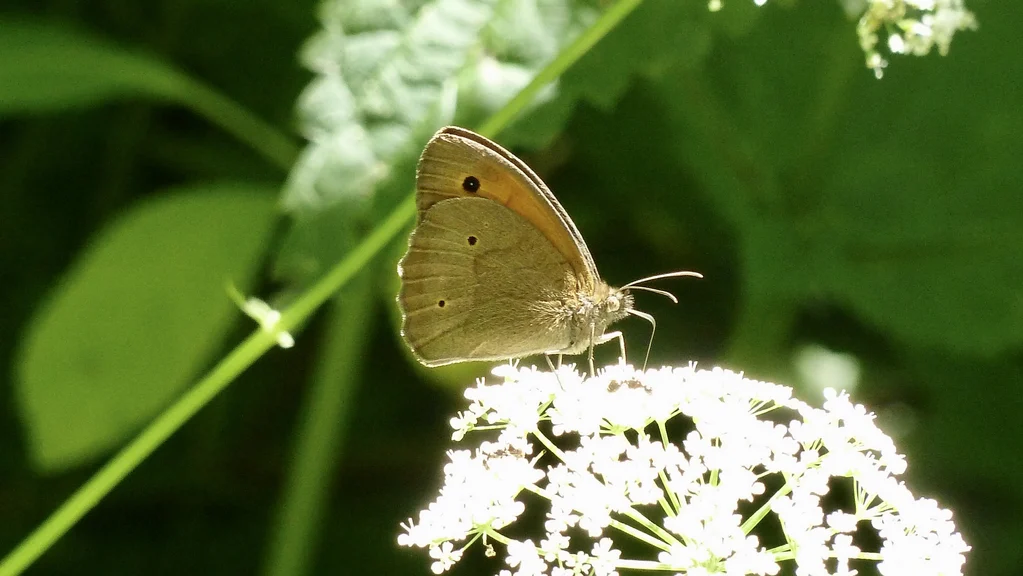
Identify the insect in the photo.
Maniola jurtina
